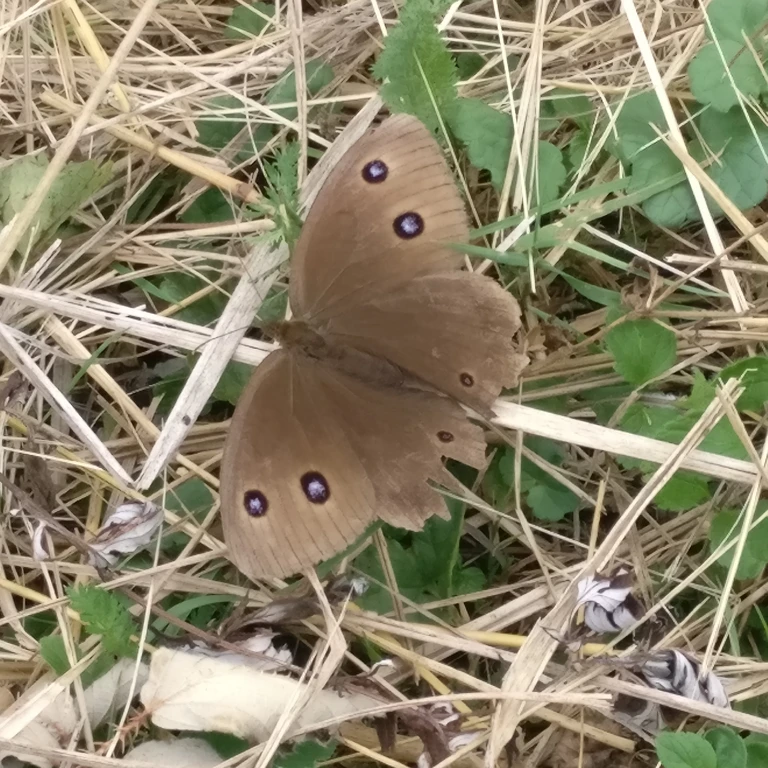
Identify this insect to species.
Minois dryas
